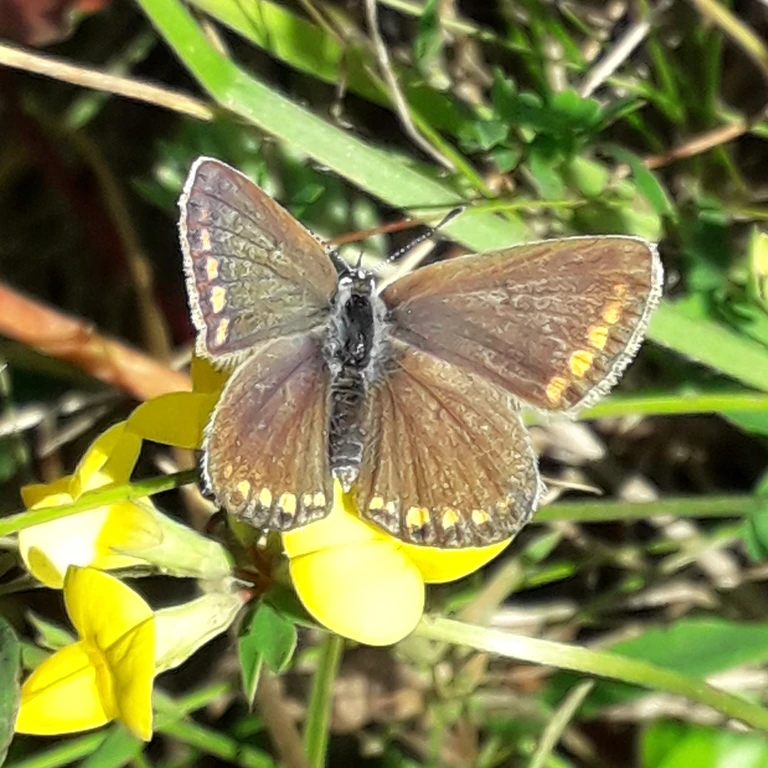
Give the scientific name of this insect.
Polyommatus icarus
